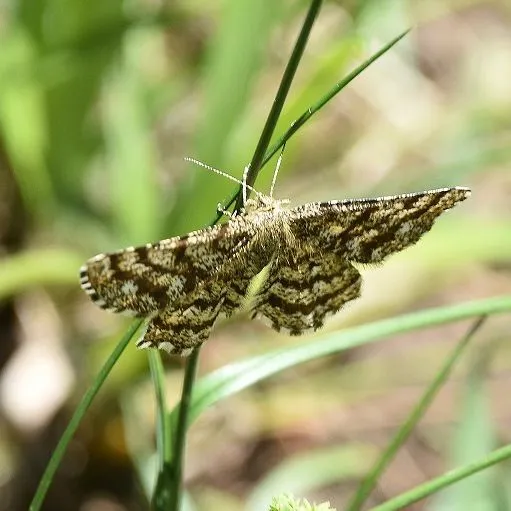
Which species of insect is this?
Ematurga atomaria
